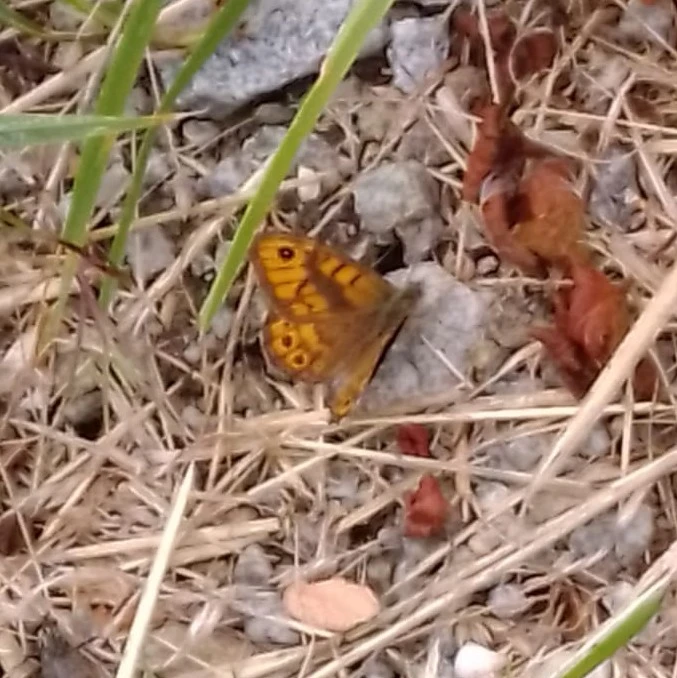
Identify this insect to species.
Lasiommata megera (also Pararge megera)
